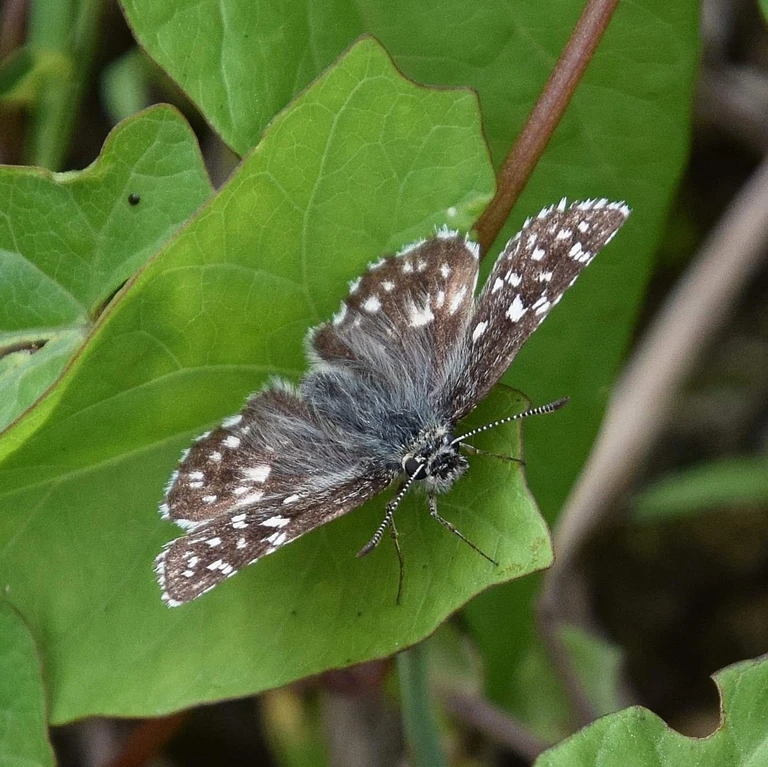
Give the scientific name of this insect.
Pyrgus malvae
